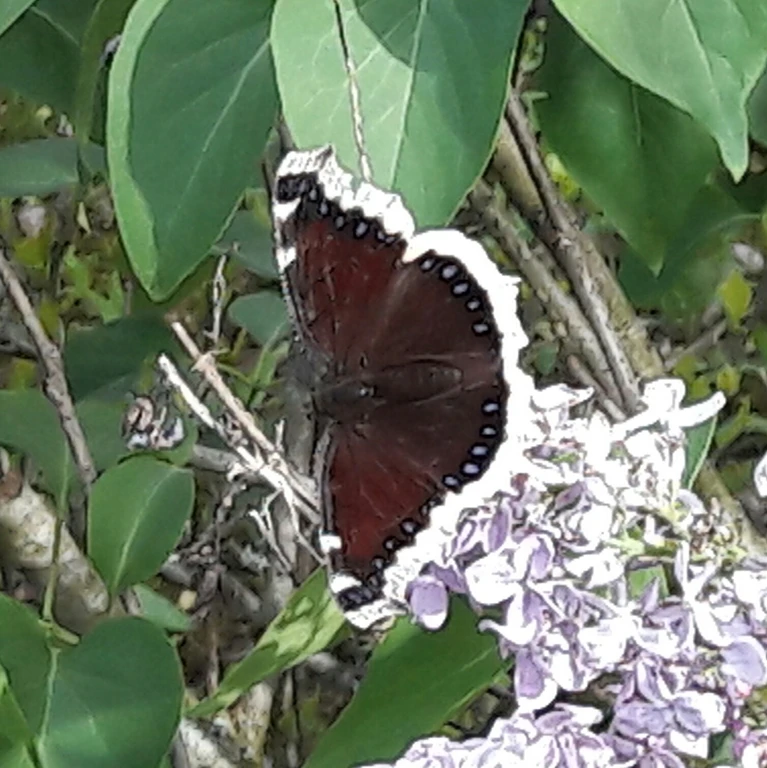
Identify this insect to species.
Nymphalis antiopa
